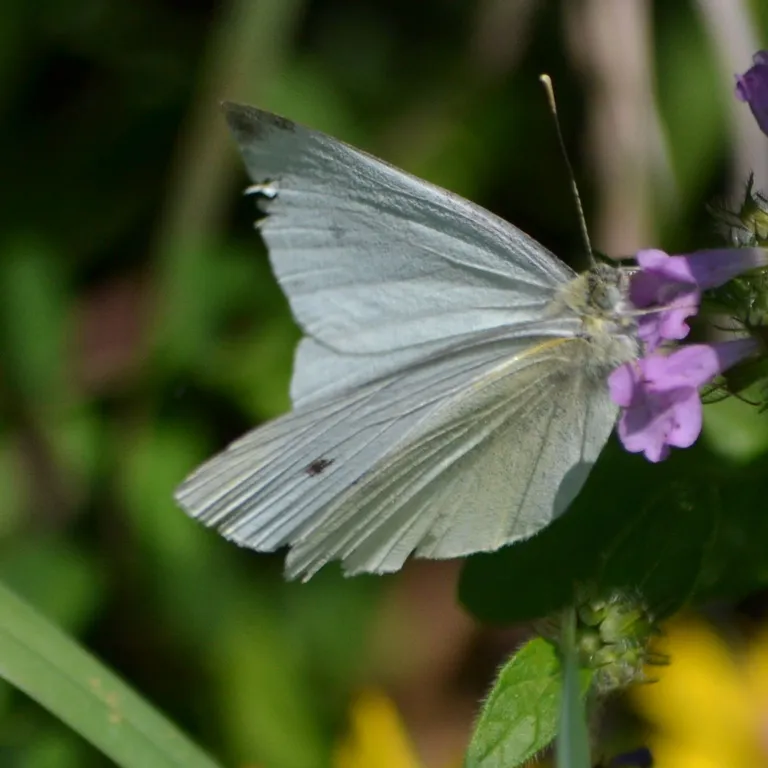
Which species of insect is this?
Pieris rapae
